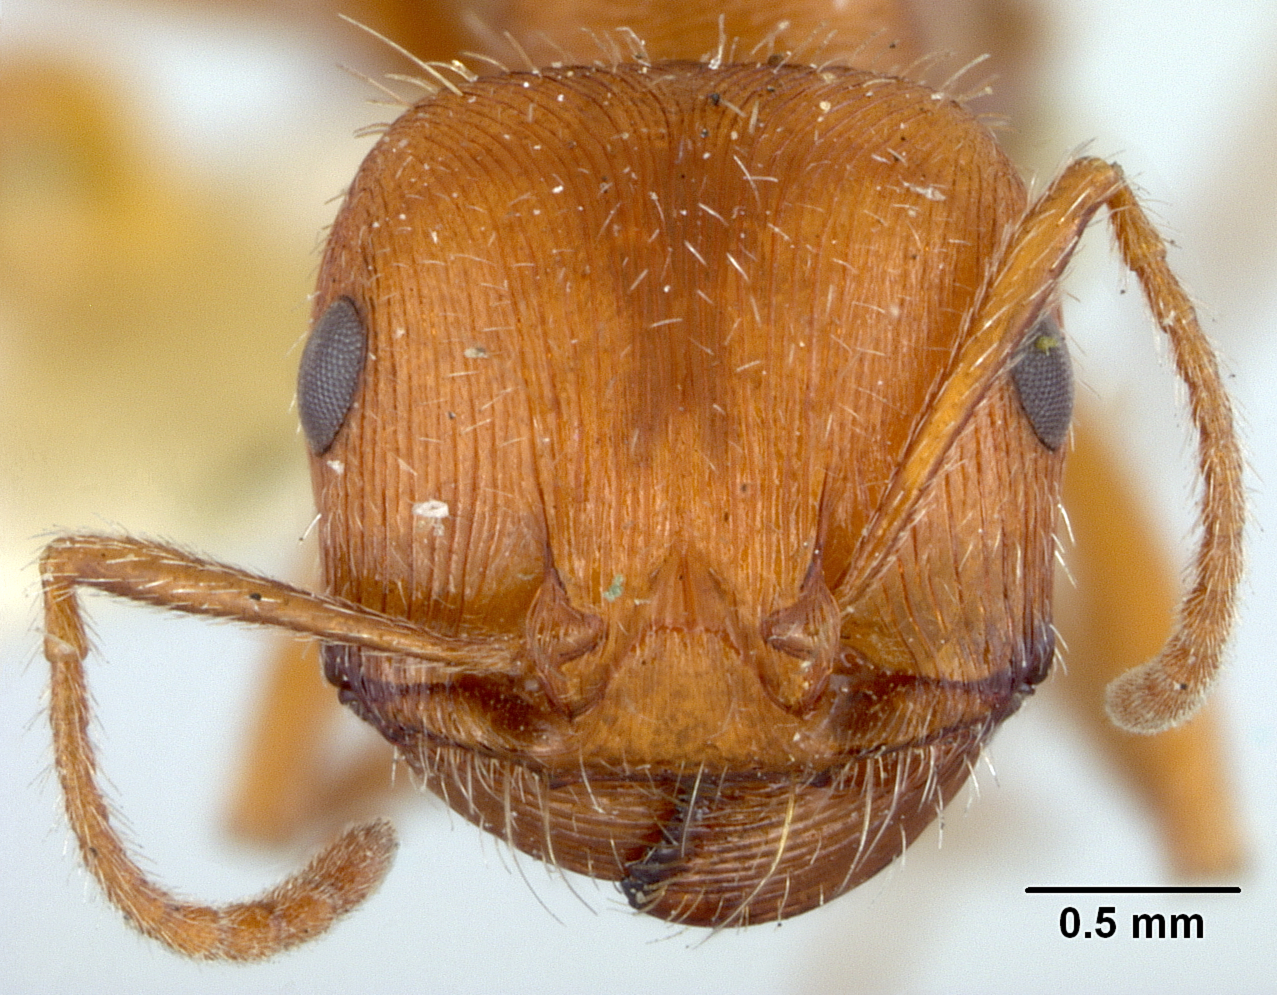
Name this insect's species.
Pogonomyrmex occidentalis
